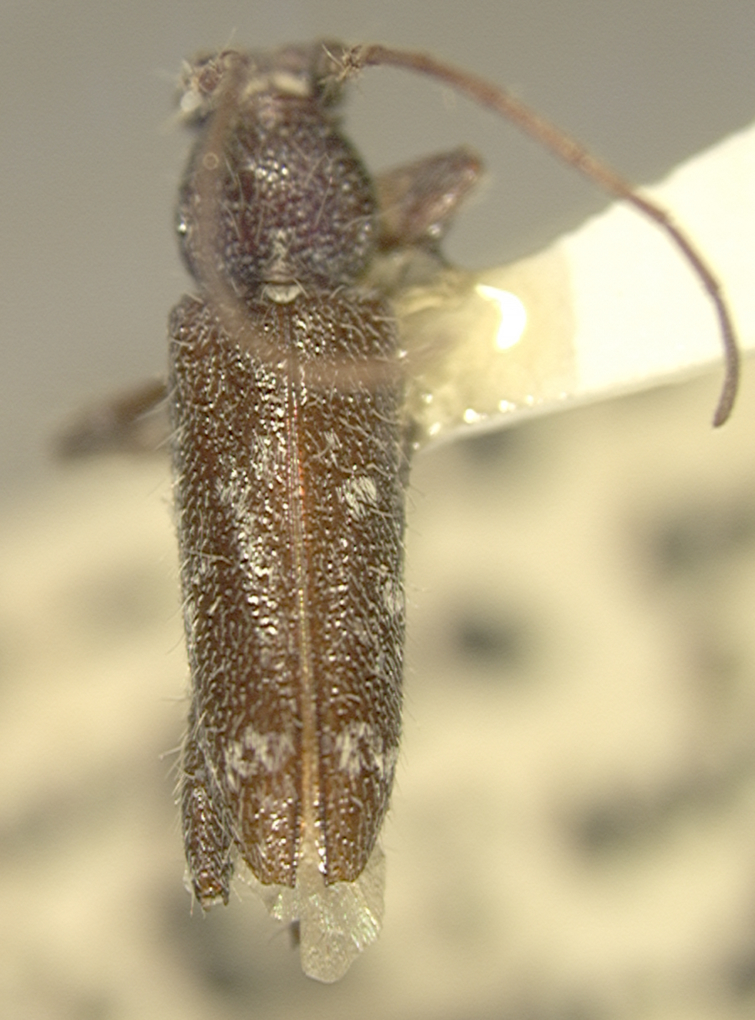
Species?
Elaphidion antillarum (also Anopliomorpha antillarum)
